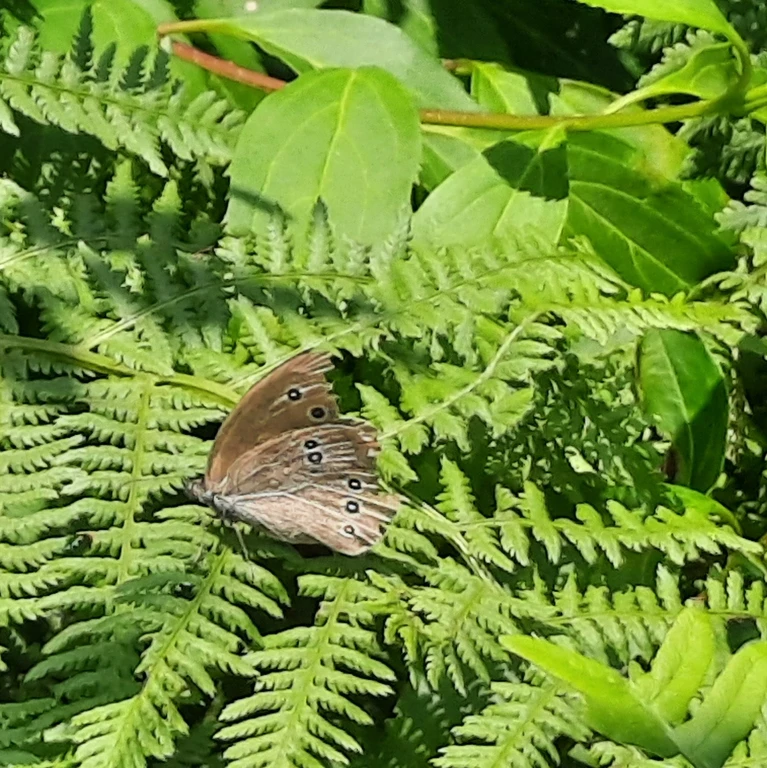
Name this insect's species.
Aphantopus hyperantus
